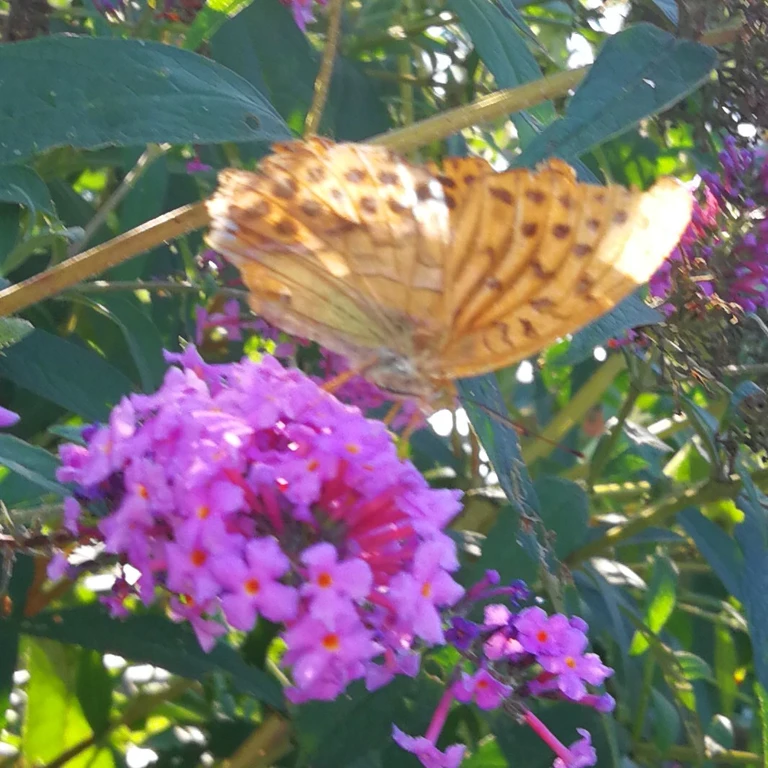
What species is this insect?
Argynnis paphia
